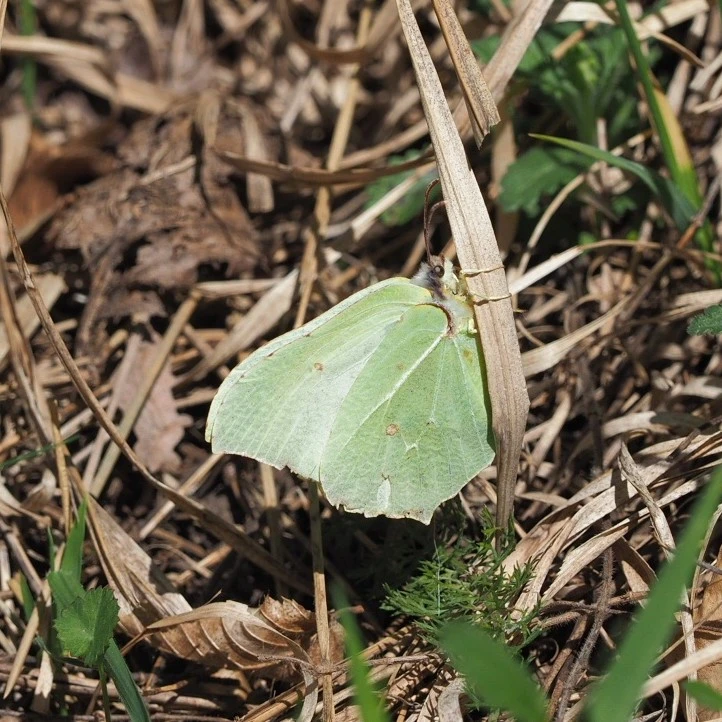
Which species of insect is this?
Gonepteryx rhamni
